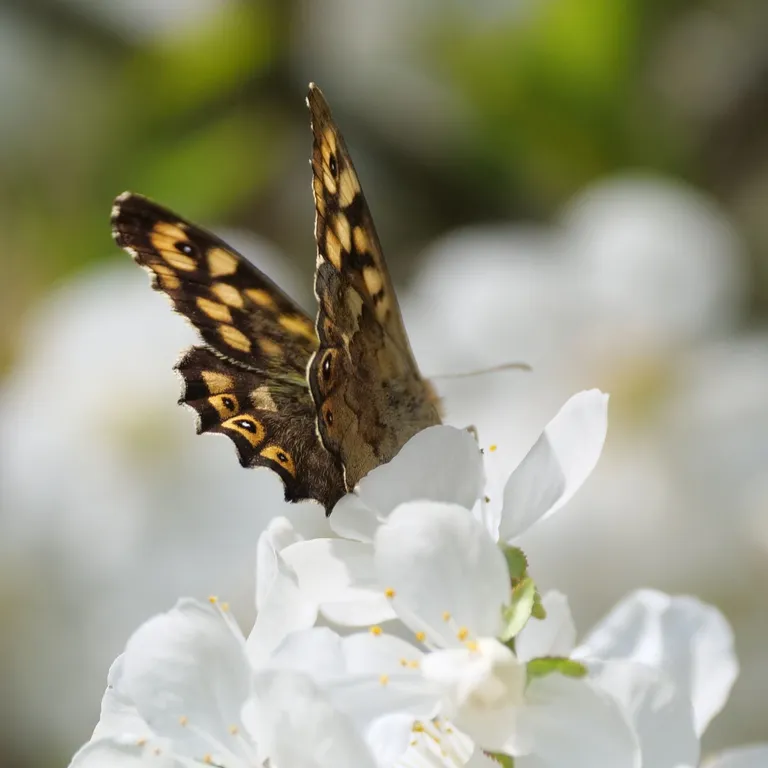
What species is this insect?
Pararge aegeria
